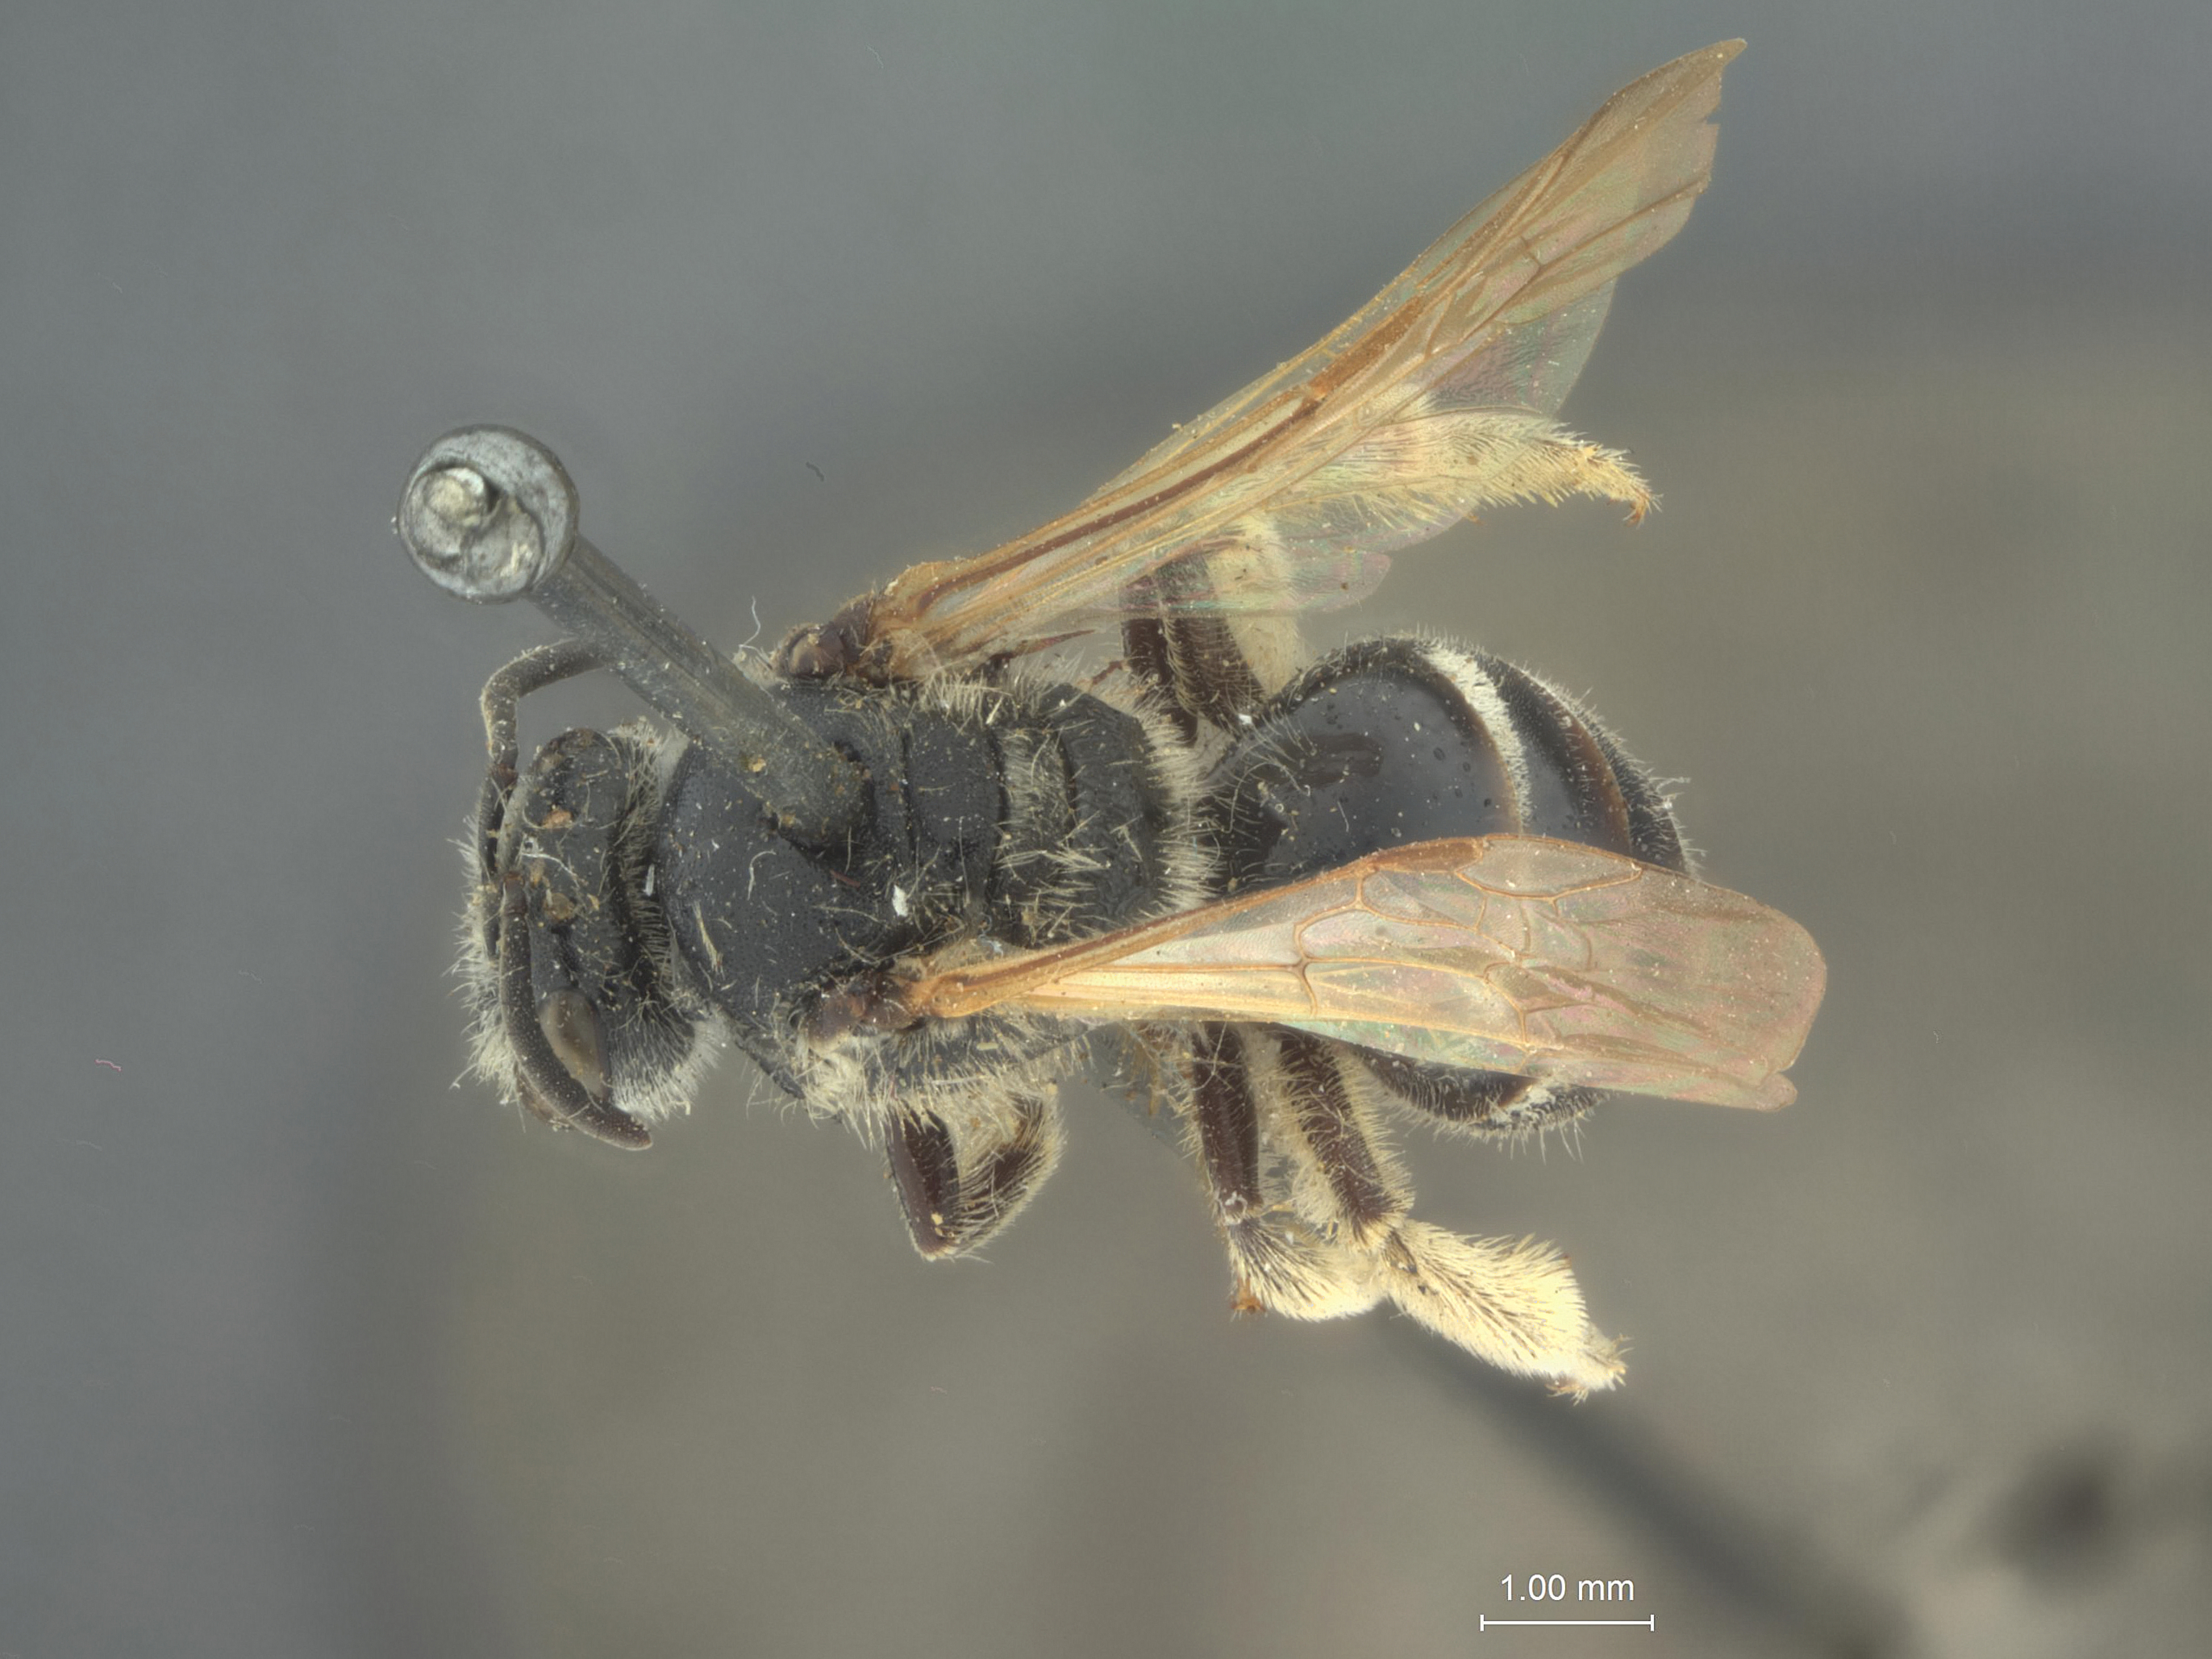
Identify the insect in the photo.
Halictus fulgidus
